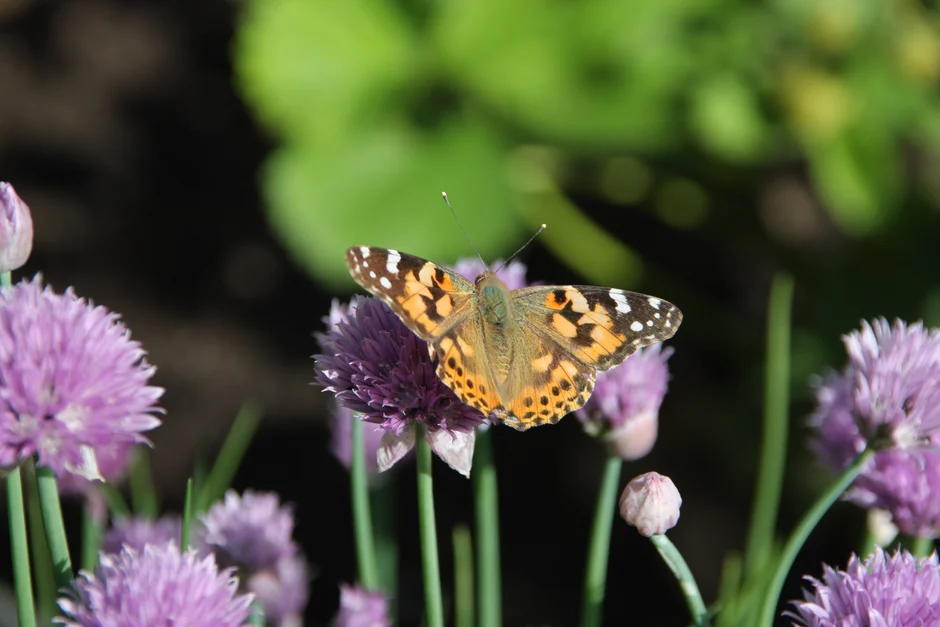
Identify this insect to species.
Vanessa cardui
